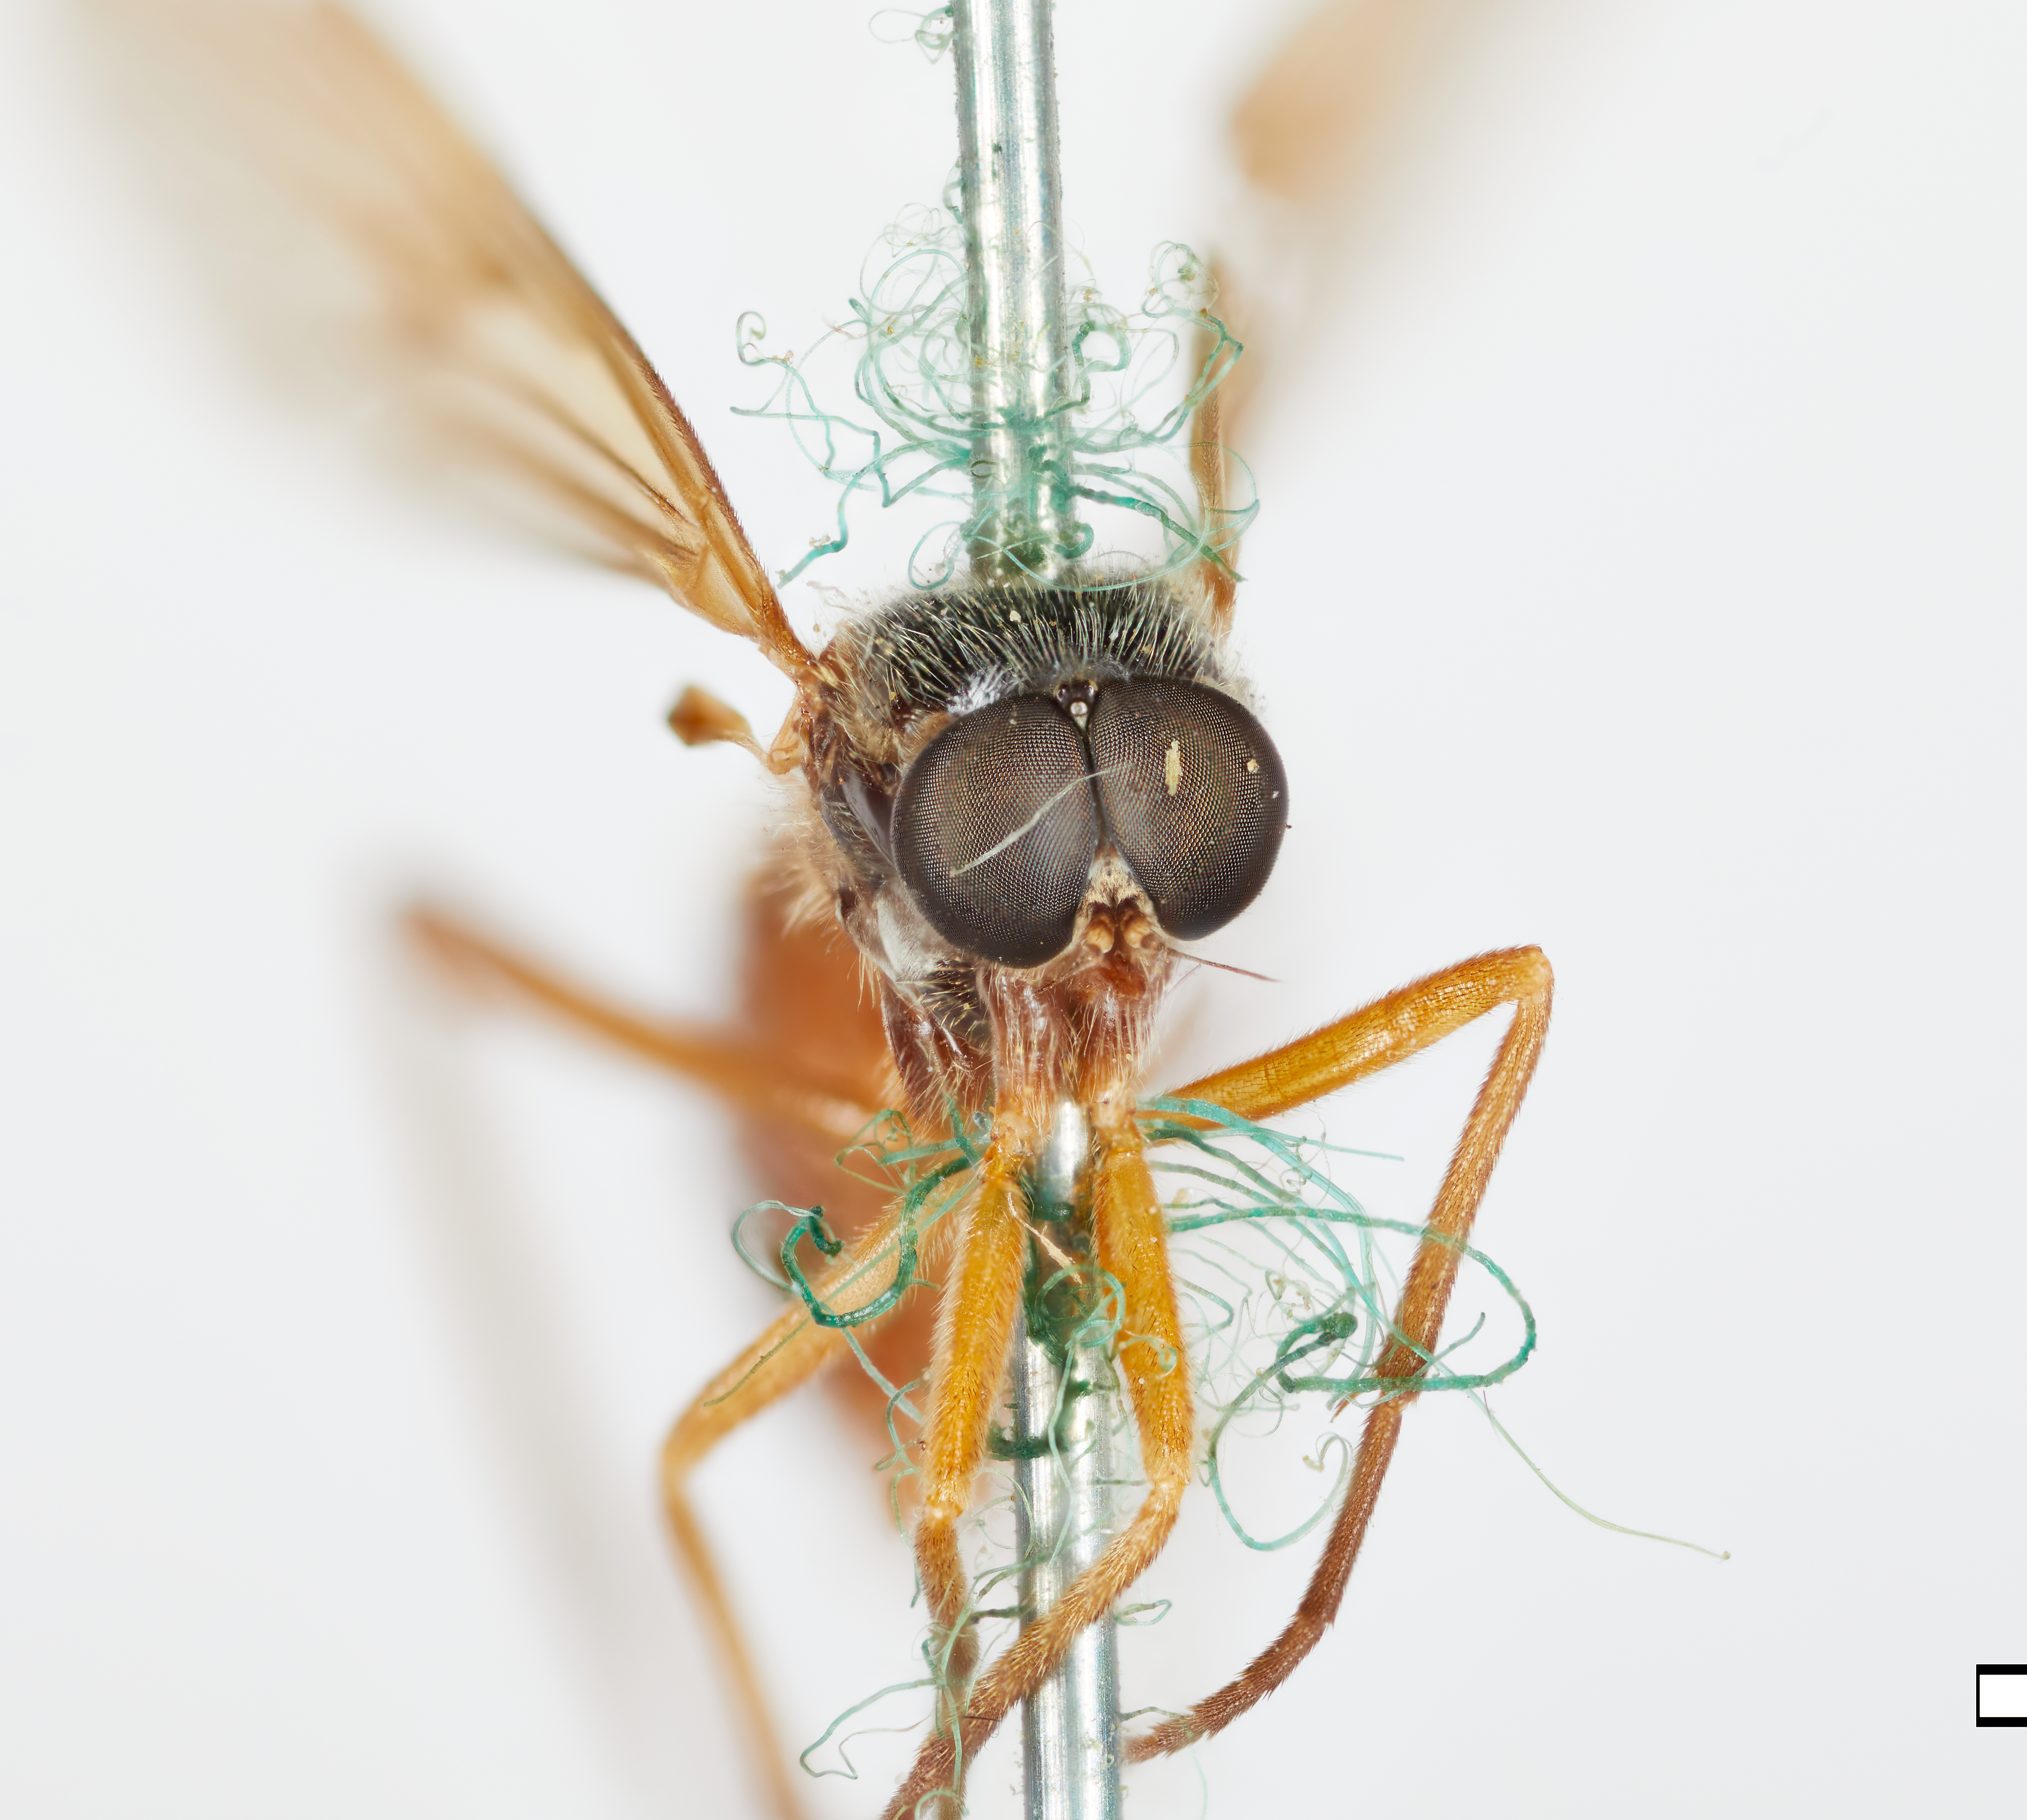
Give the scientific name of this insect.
Dialysis aldrichi
